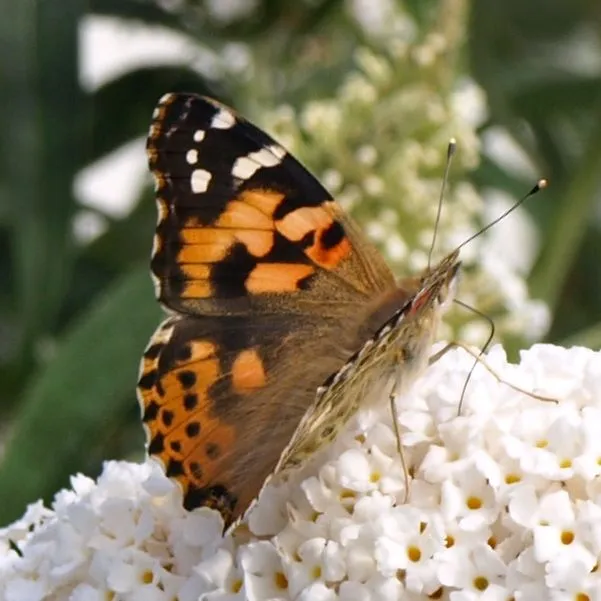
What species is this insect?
Vanessa cardui
